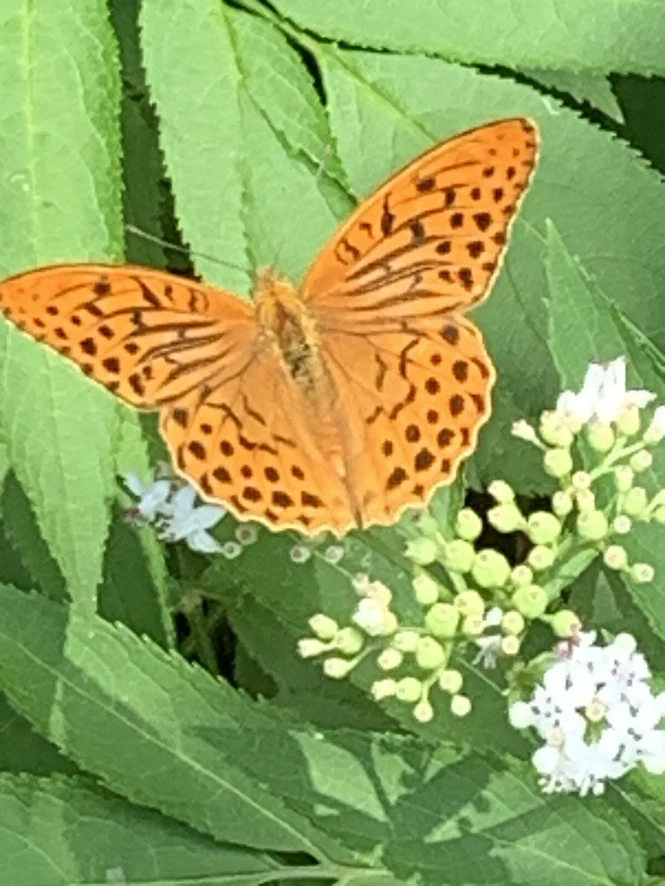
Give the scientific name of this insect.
Argynnis paphia
